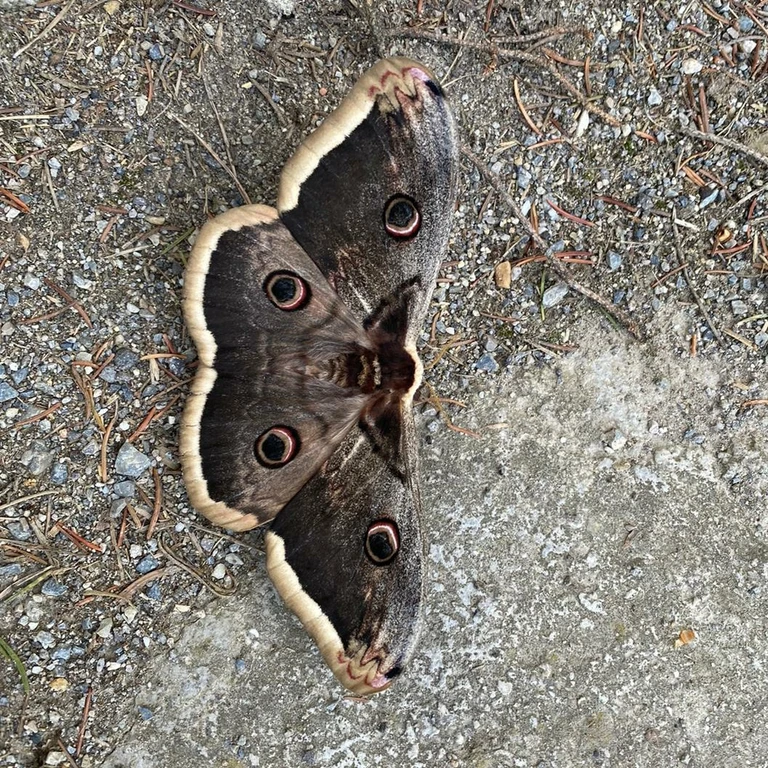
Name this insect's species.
Saturnia pyri
